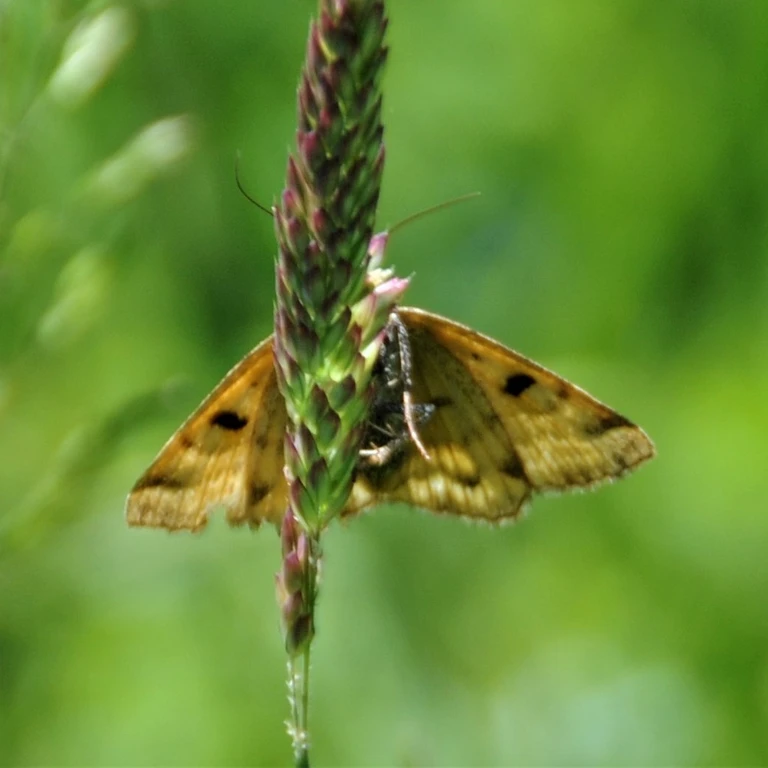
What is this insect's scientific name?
Euclidia glyphica
